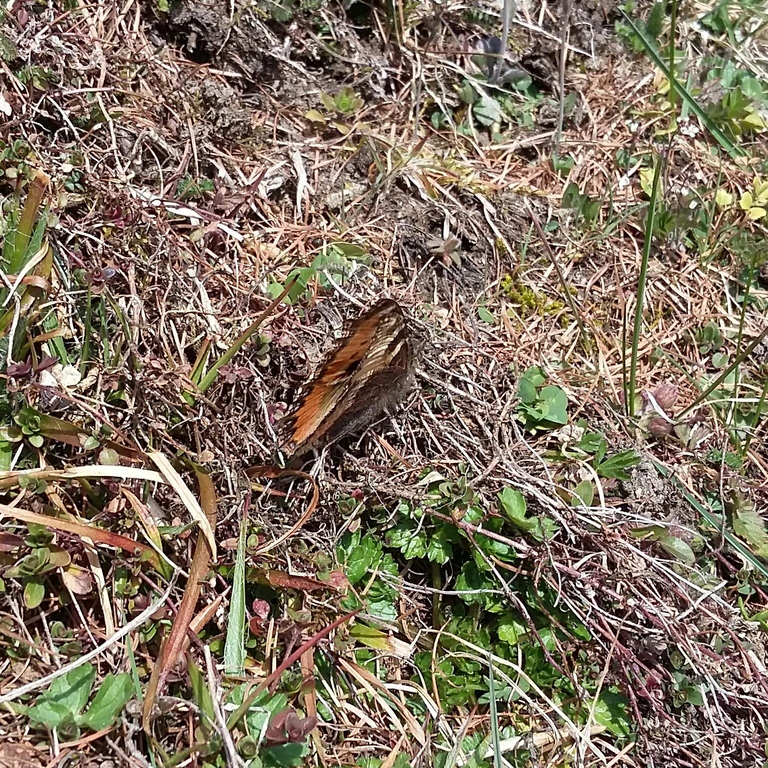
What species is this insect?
Aglais urticae
